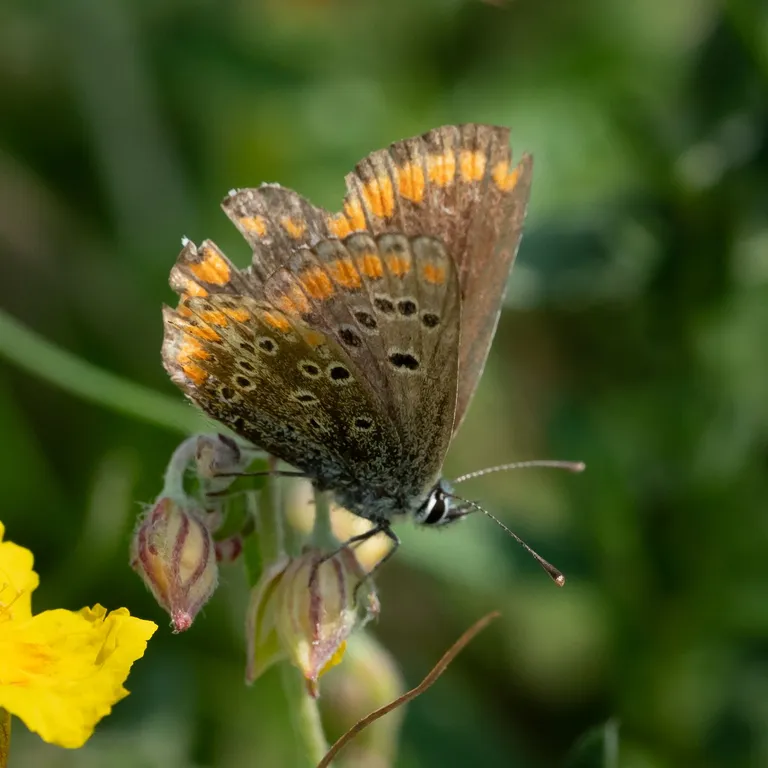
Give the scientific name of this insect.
Aricia agestis/artaxerxes
